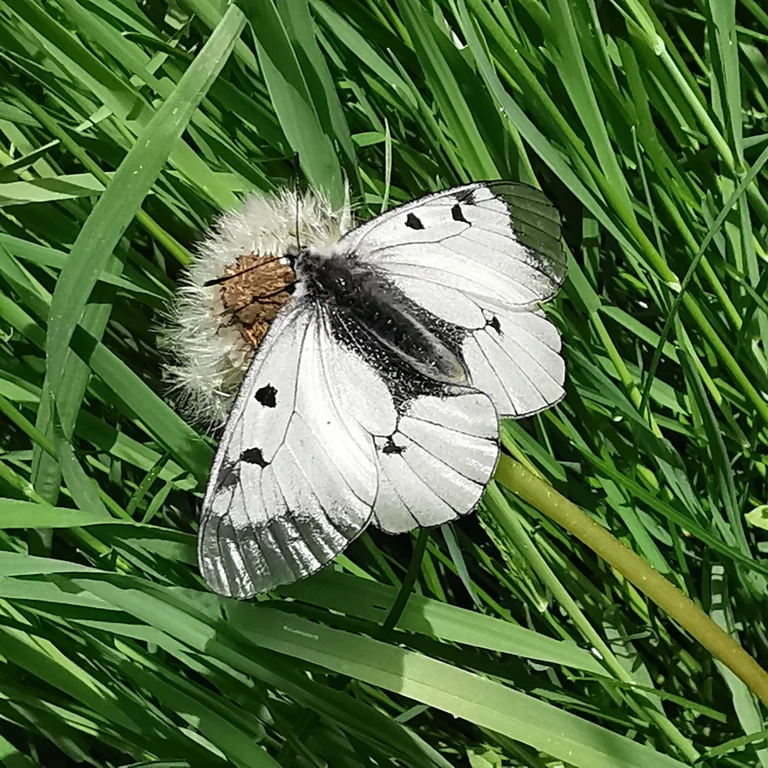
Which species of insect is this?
Parnassius mnemosyne
